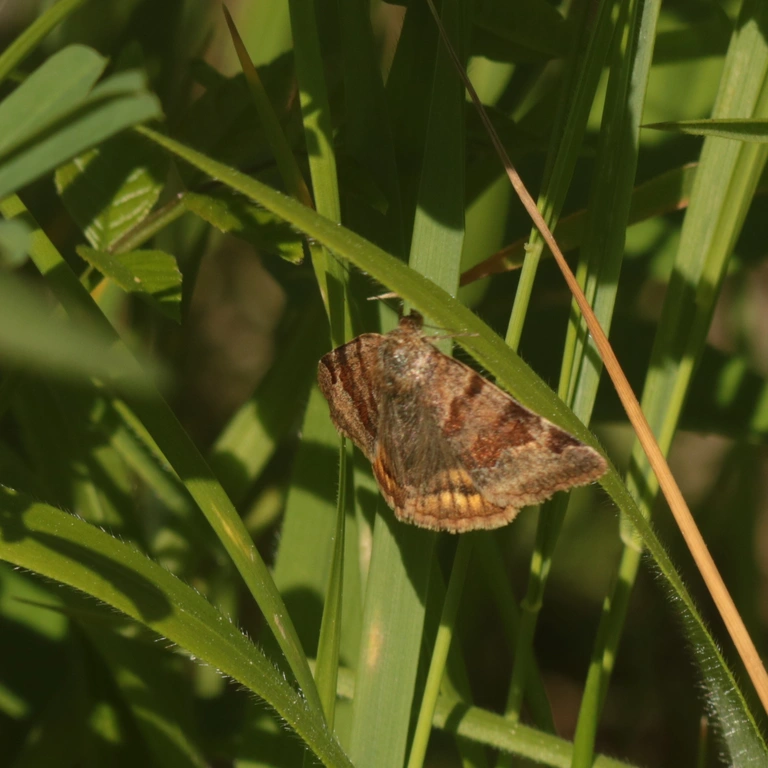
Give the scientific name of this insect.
Euclidia glyphica
